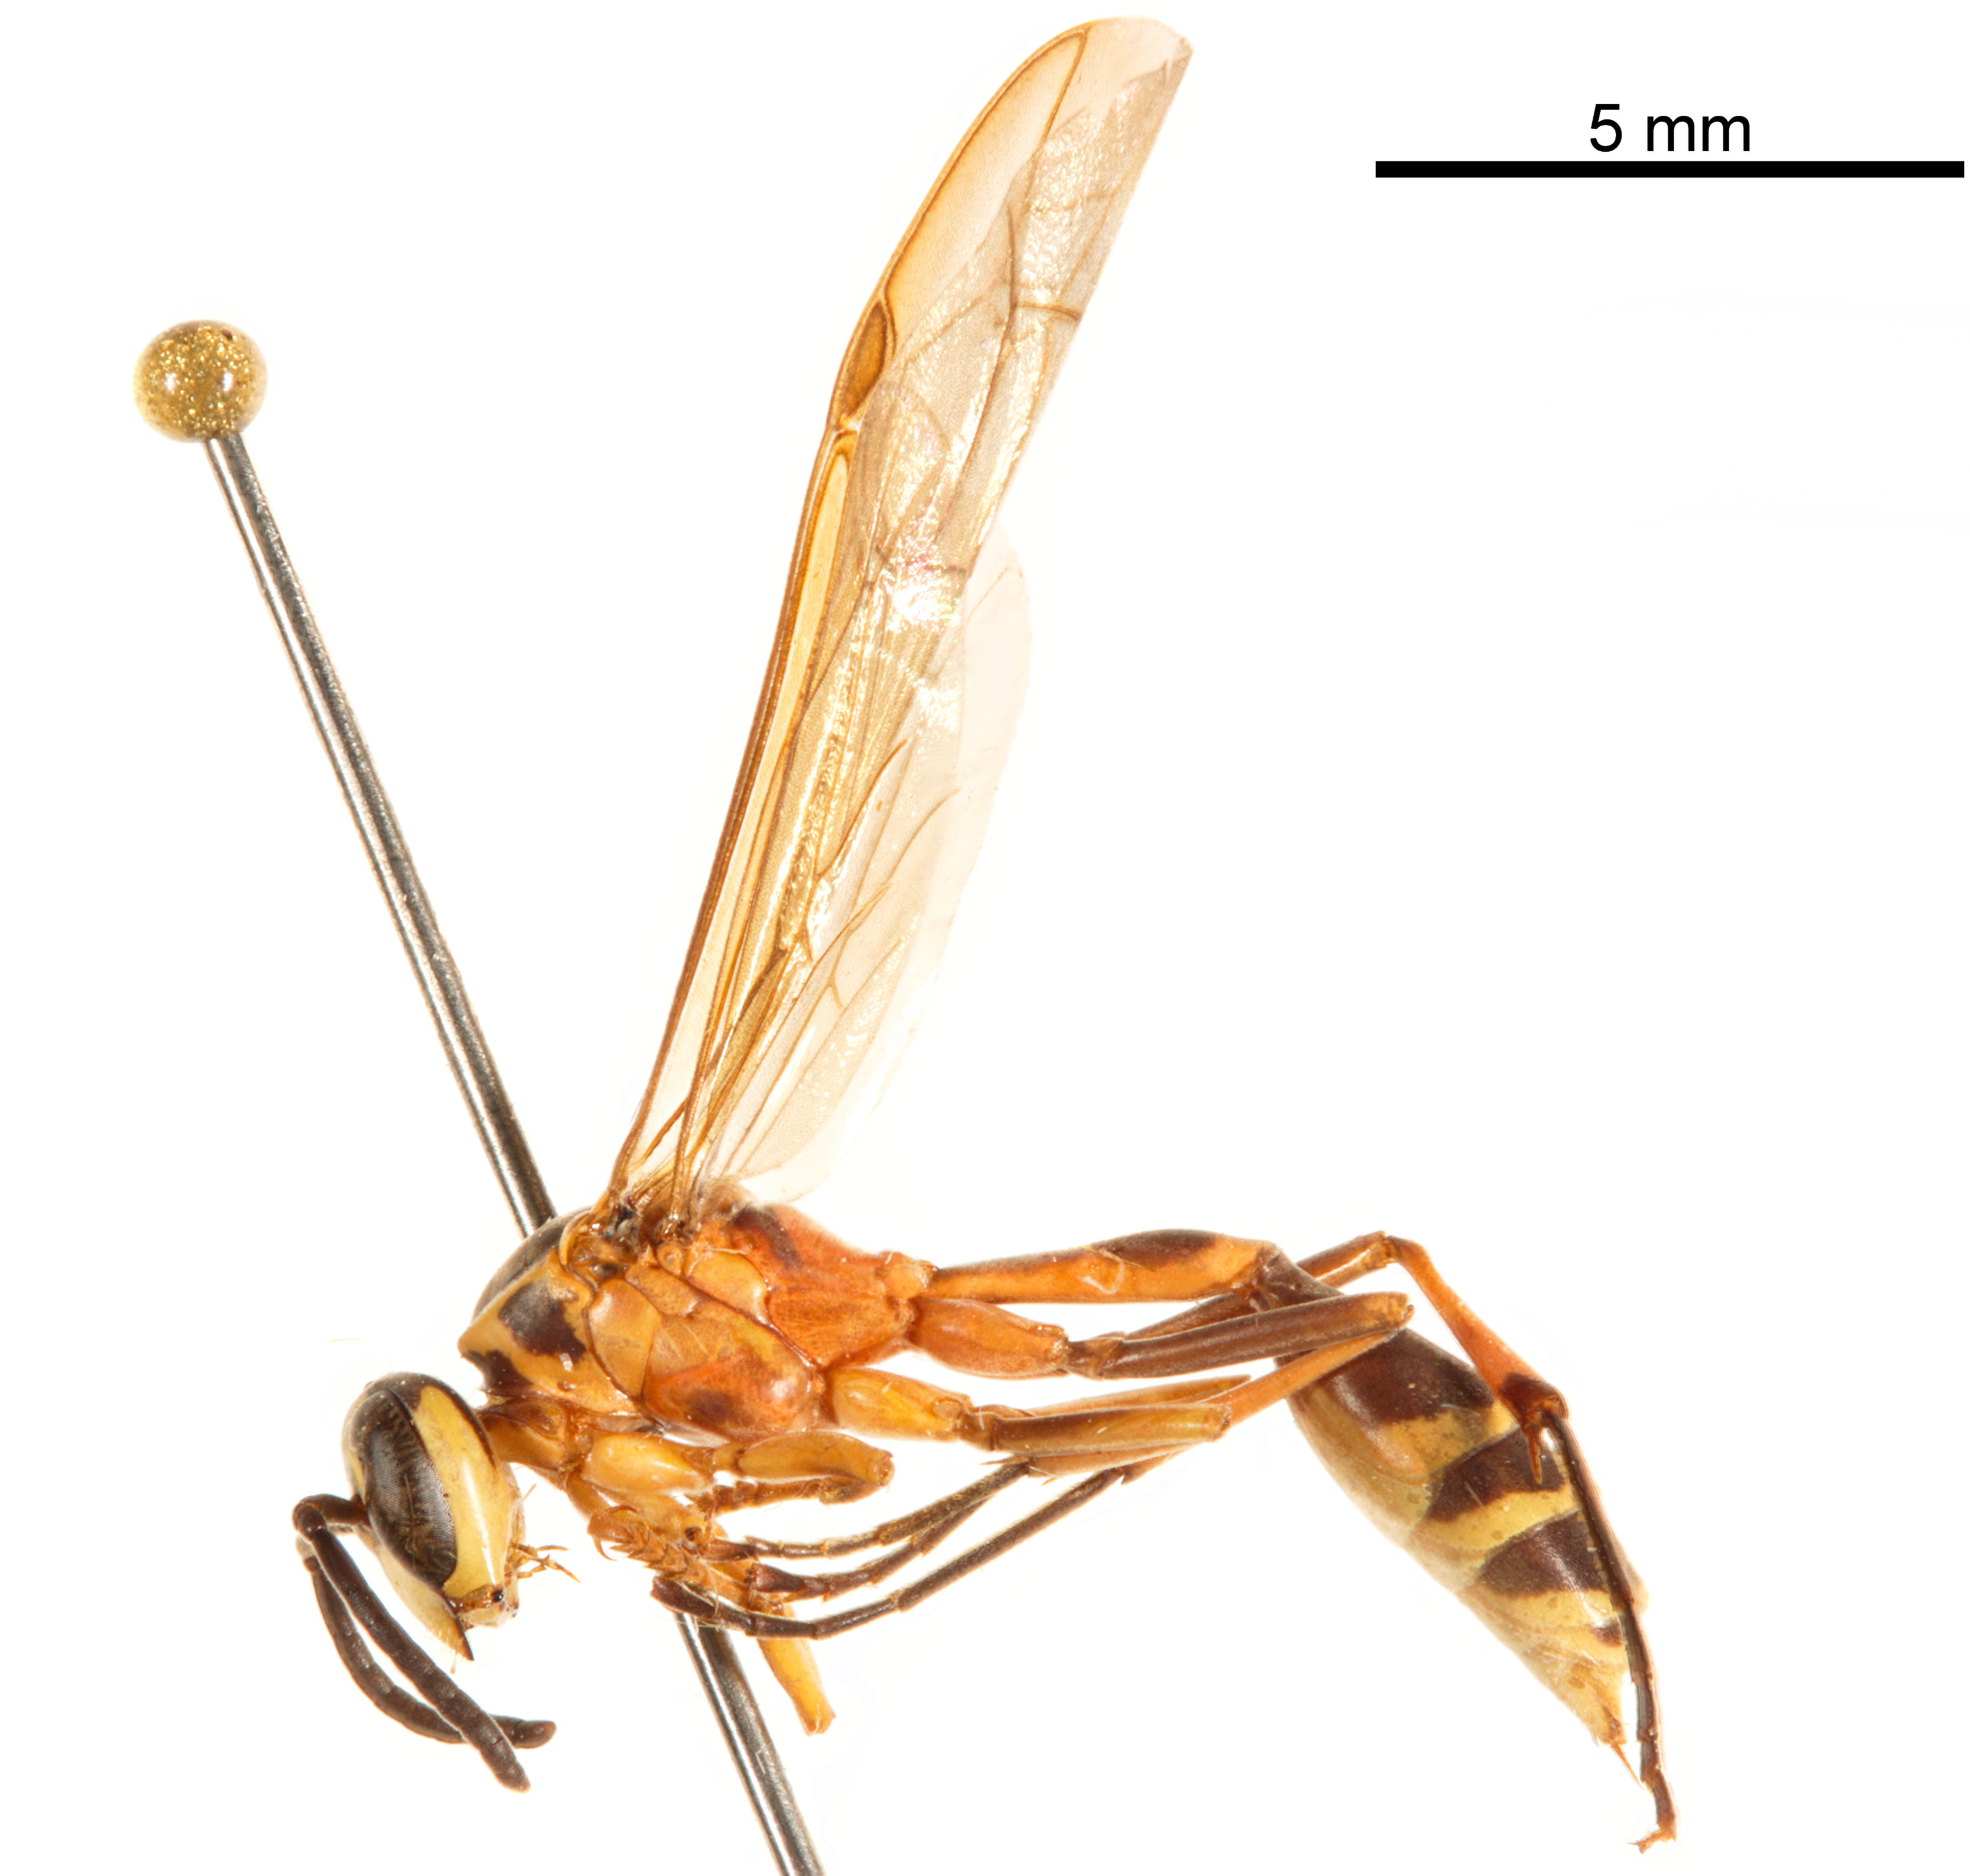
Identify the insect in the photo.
Polybioides raphigastra
